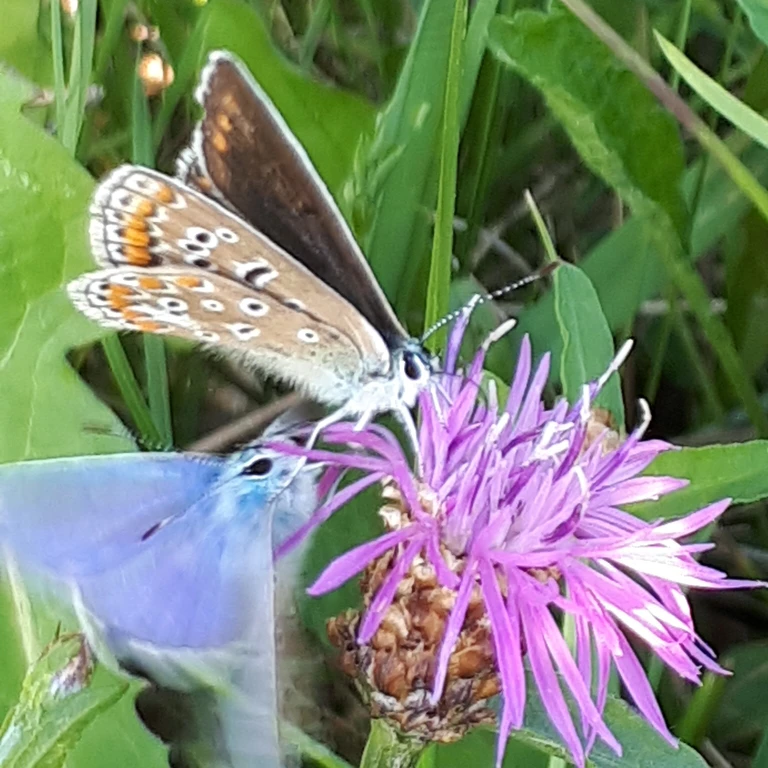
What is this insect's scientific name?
Polyommatus icarus
